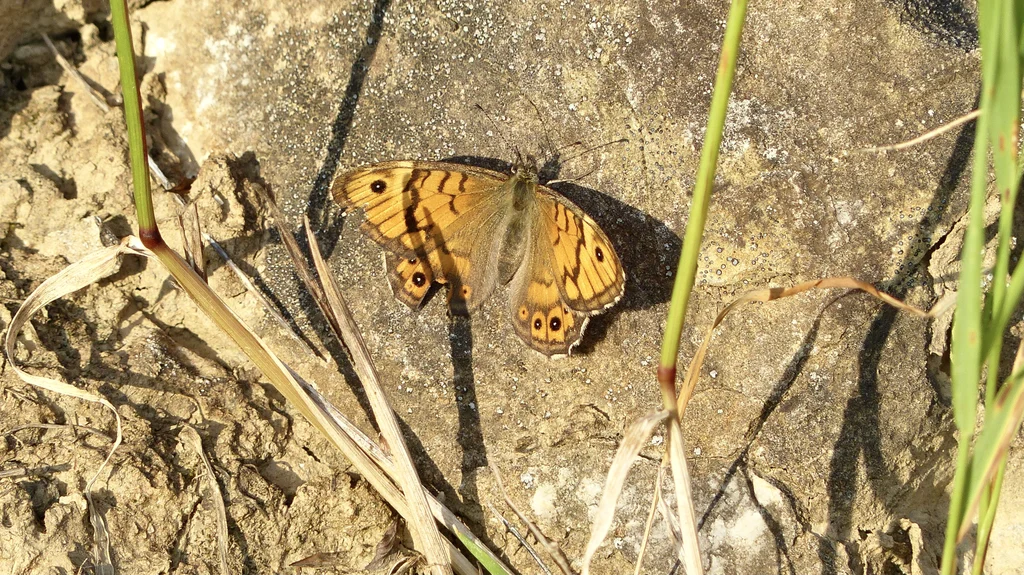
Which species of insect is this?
Lasiommata megera (also Pararge megera)
